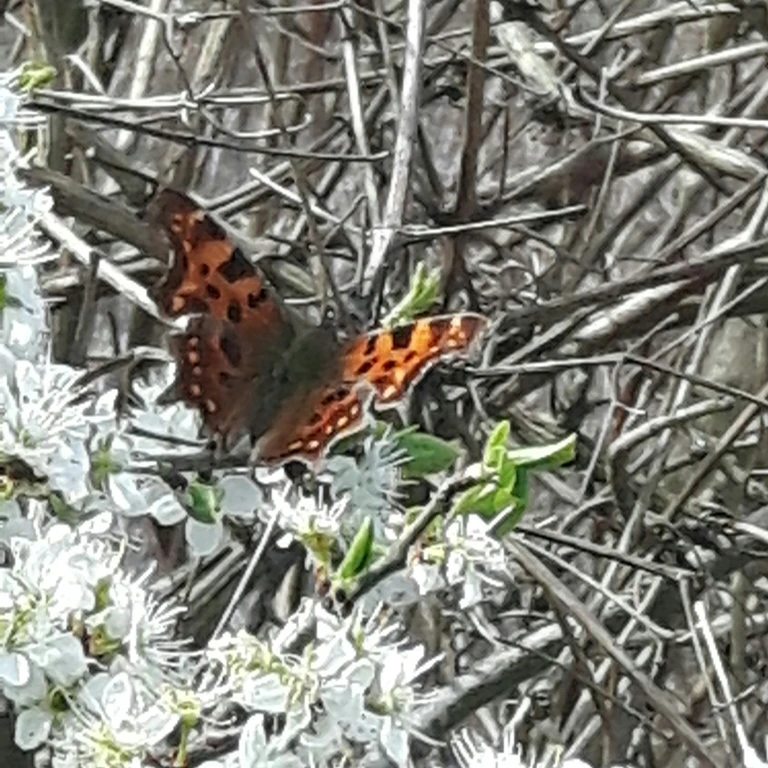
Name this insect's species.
Polygonia c-album
